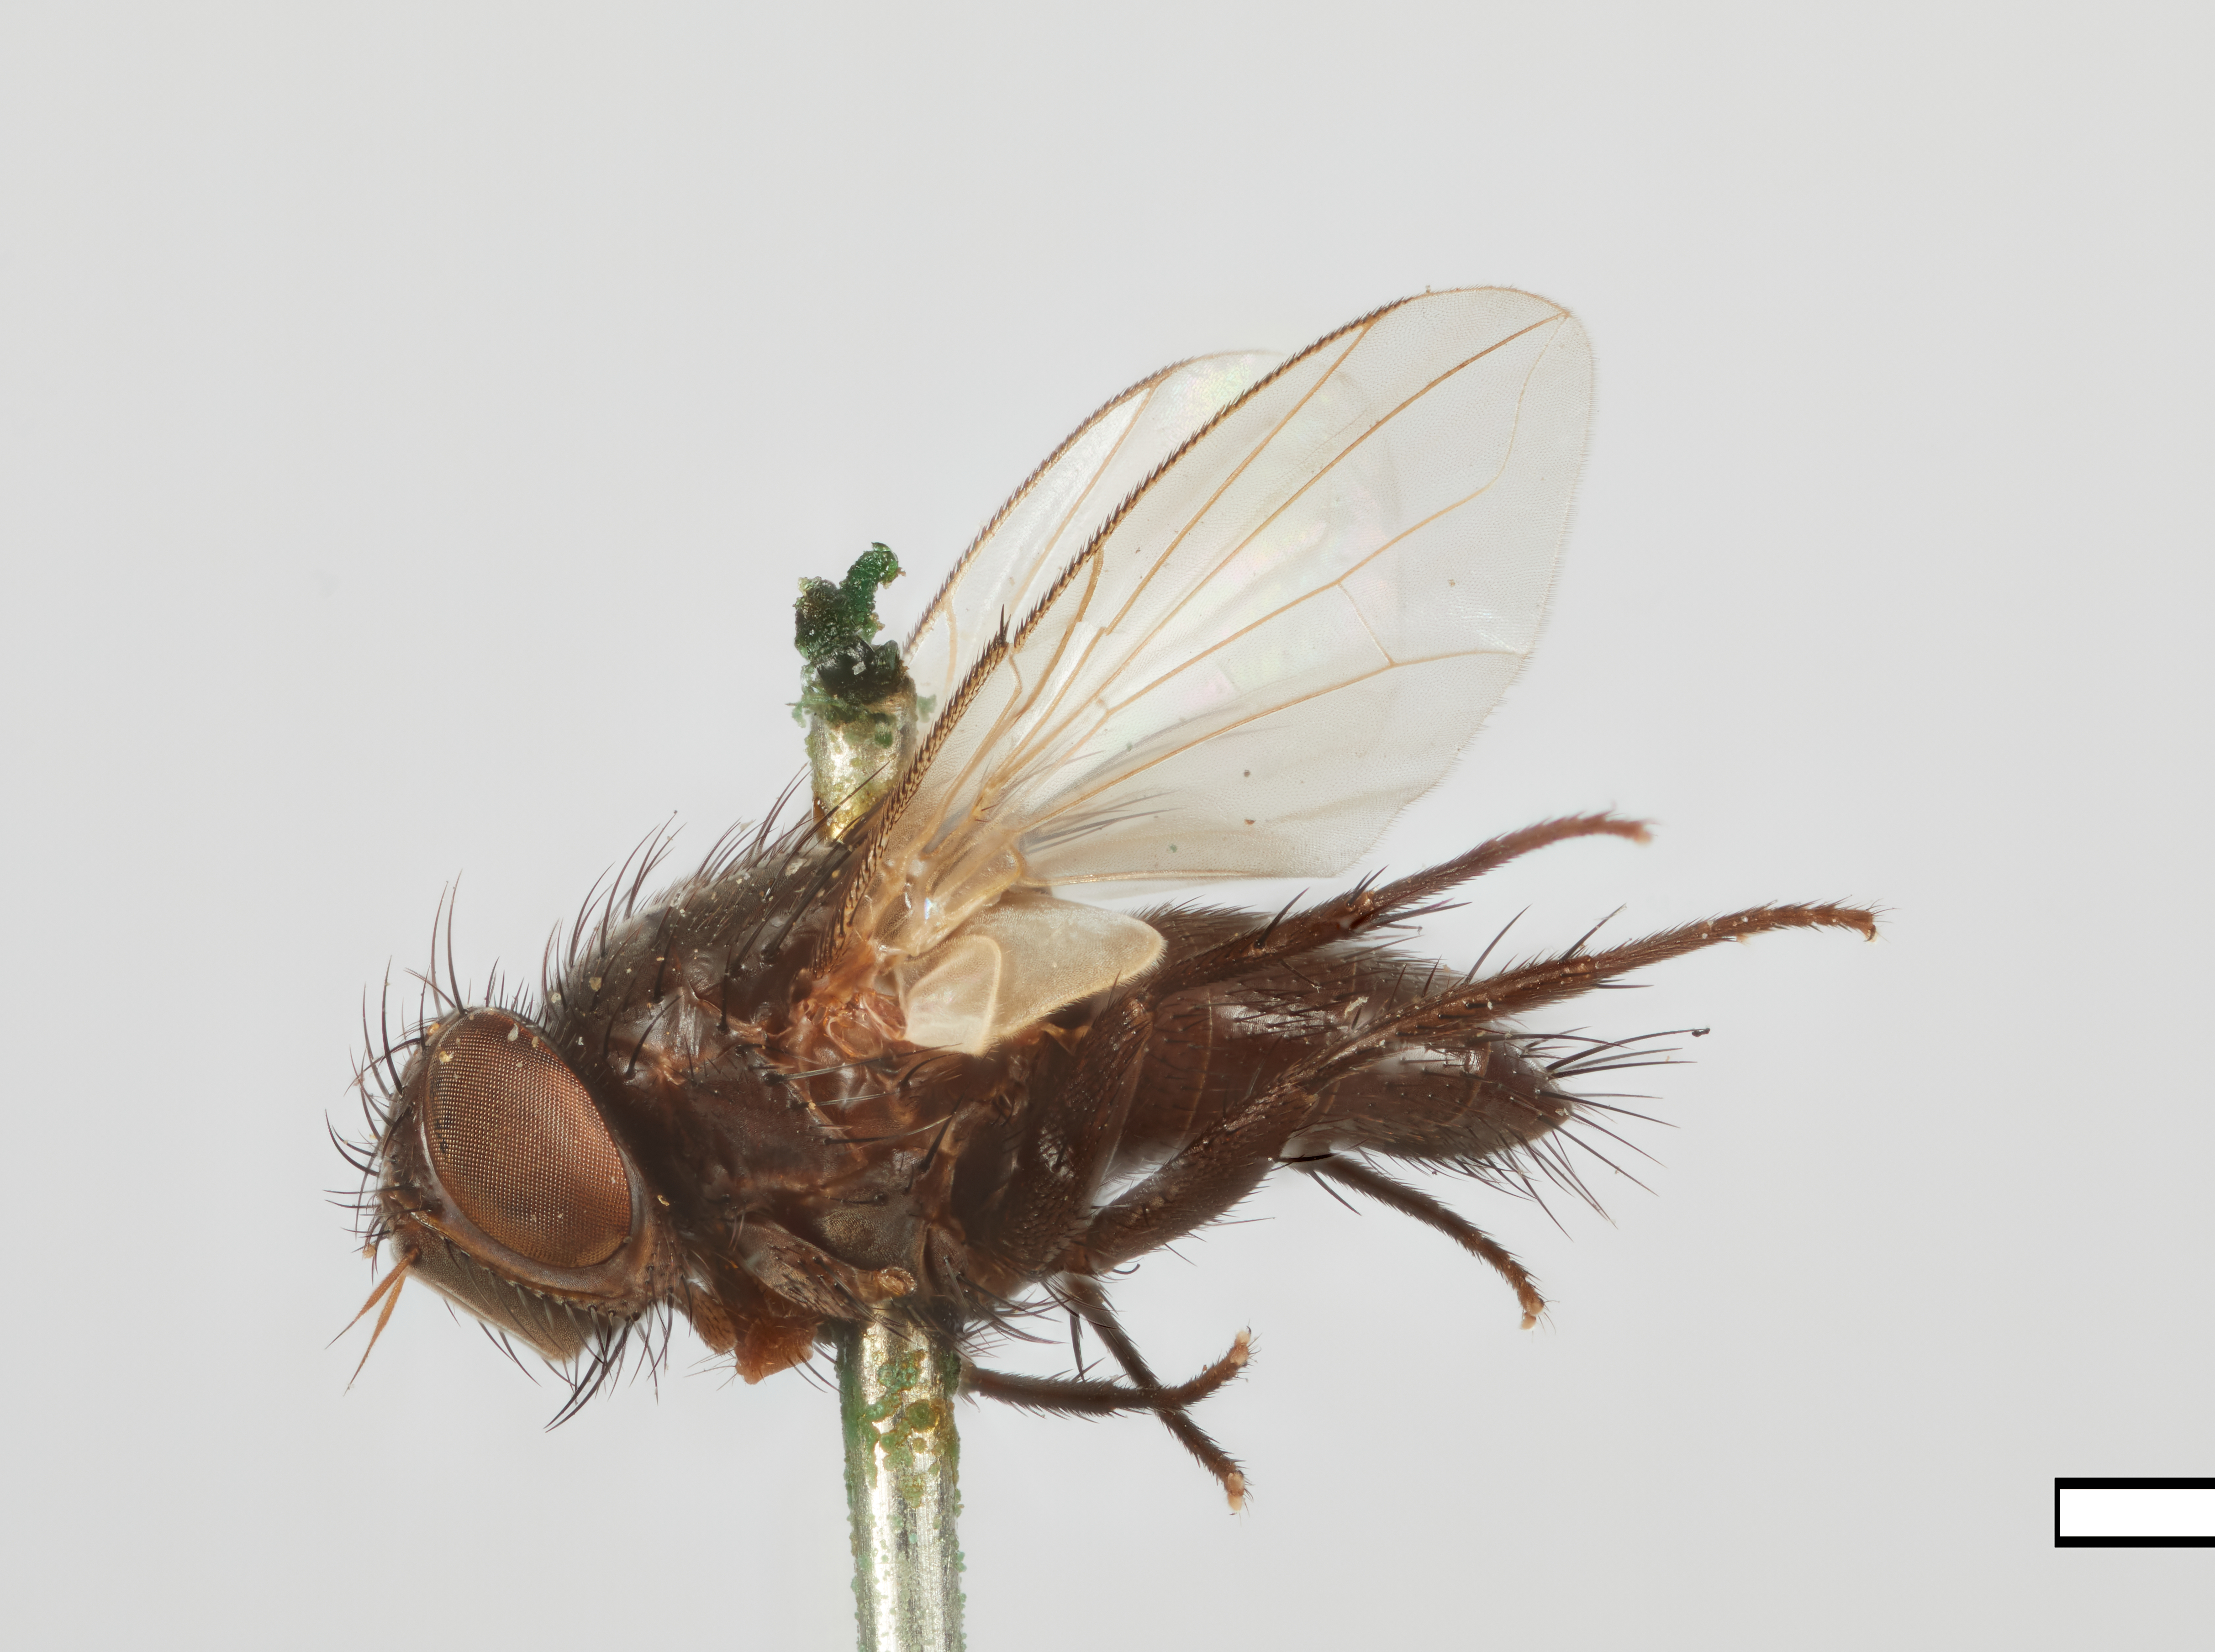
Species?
Elodia flavipalpis
